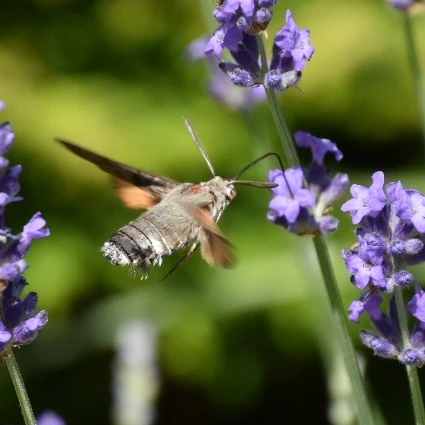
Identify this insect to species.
Macroglossum stellatarum
